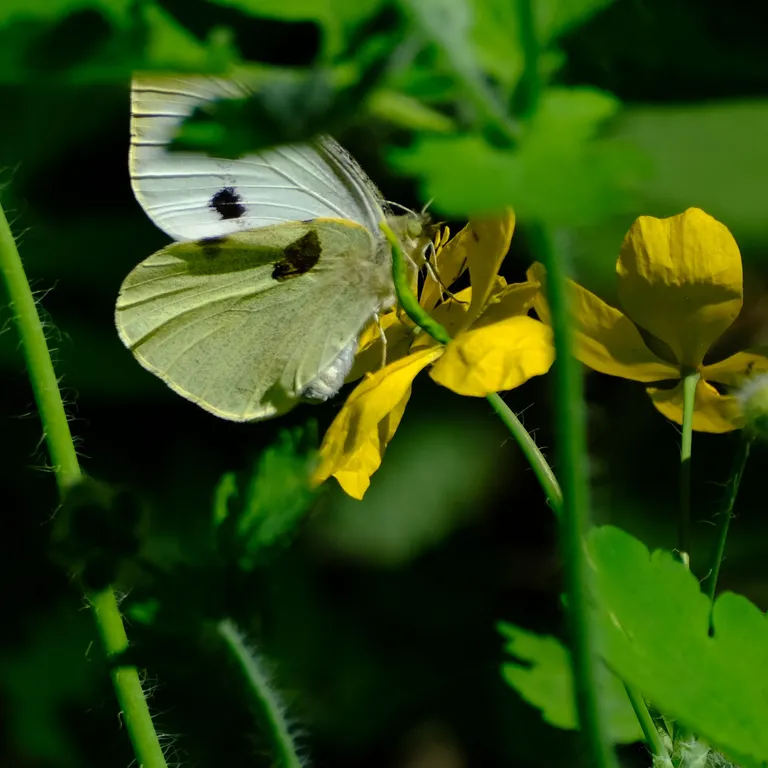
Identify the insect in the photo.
Pieris brassicae
